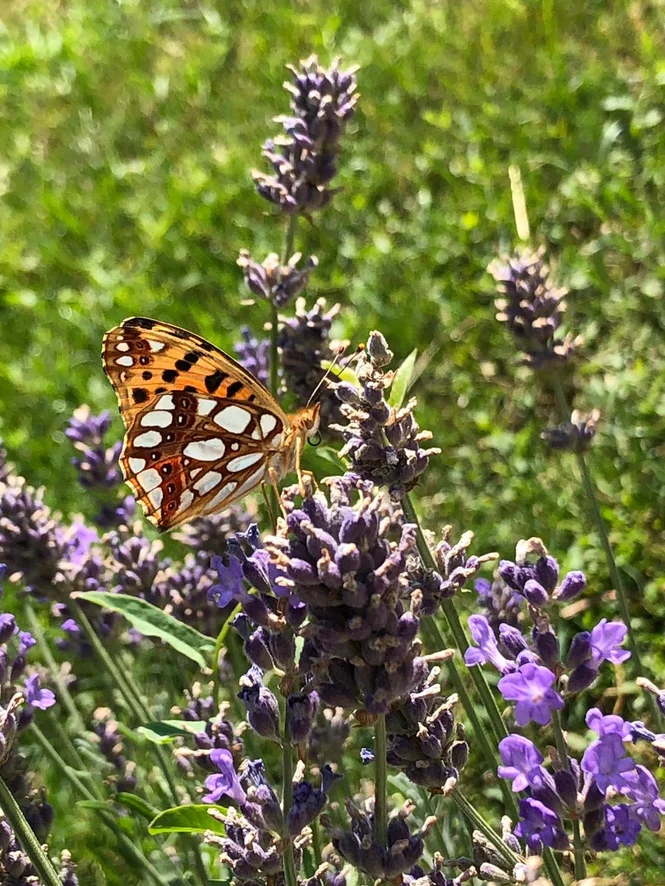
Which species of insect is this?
Issoria lathonia
